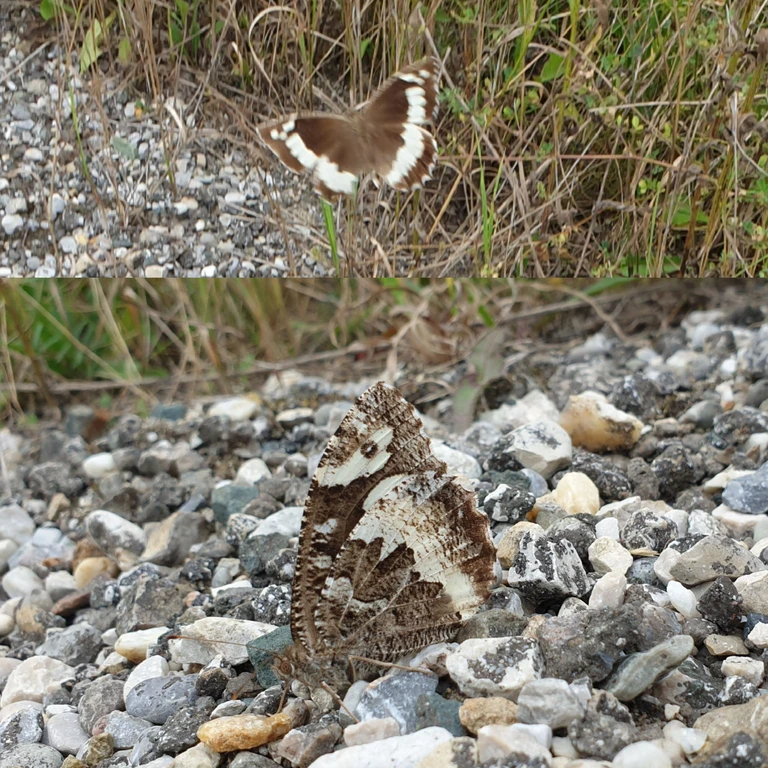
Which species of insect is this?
Brintesia circe
